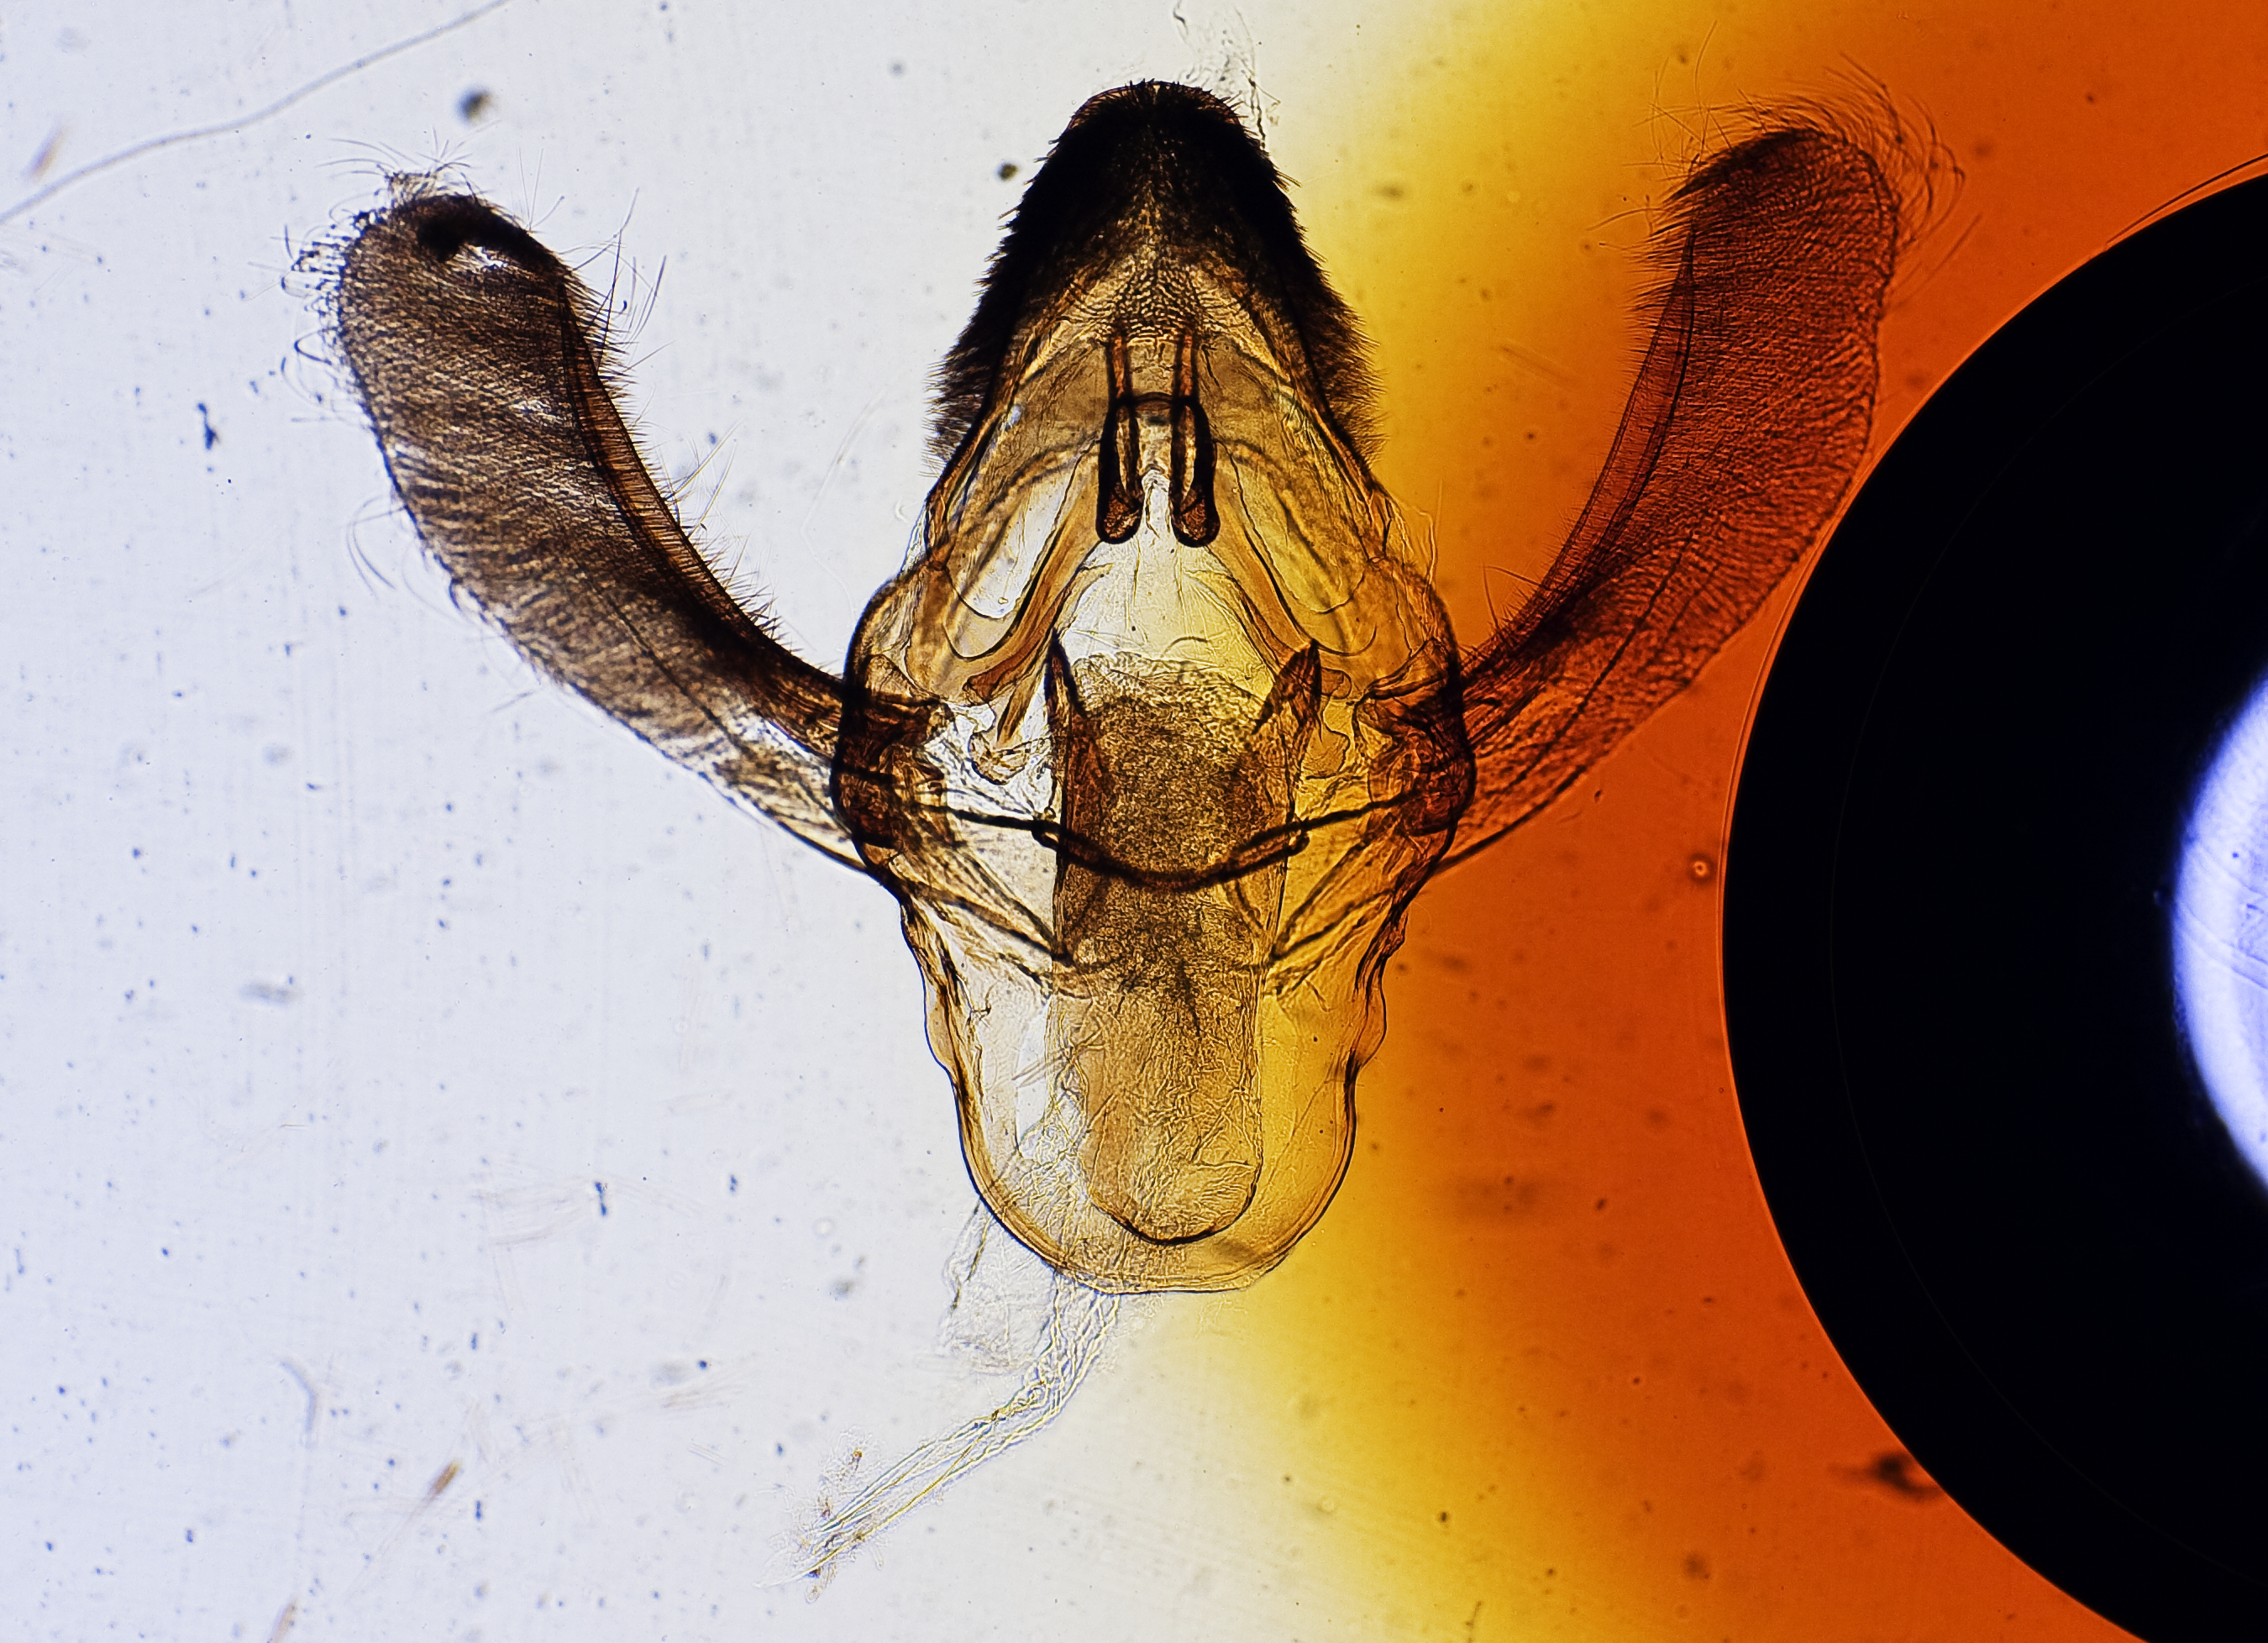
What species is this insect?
Olyca subumbrella
